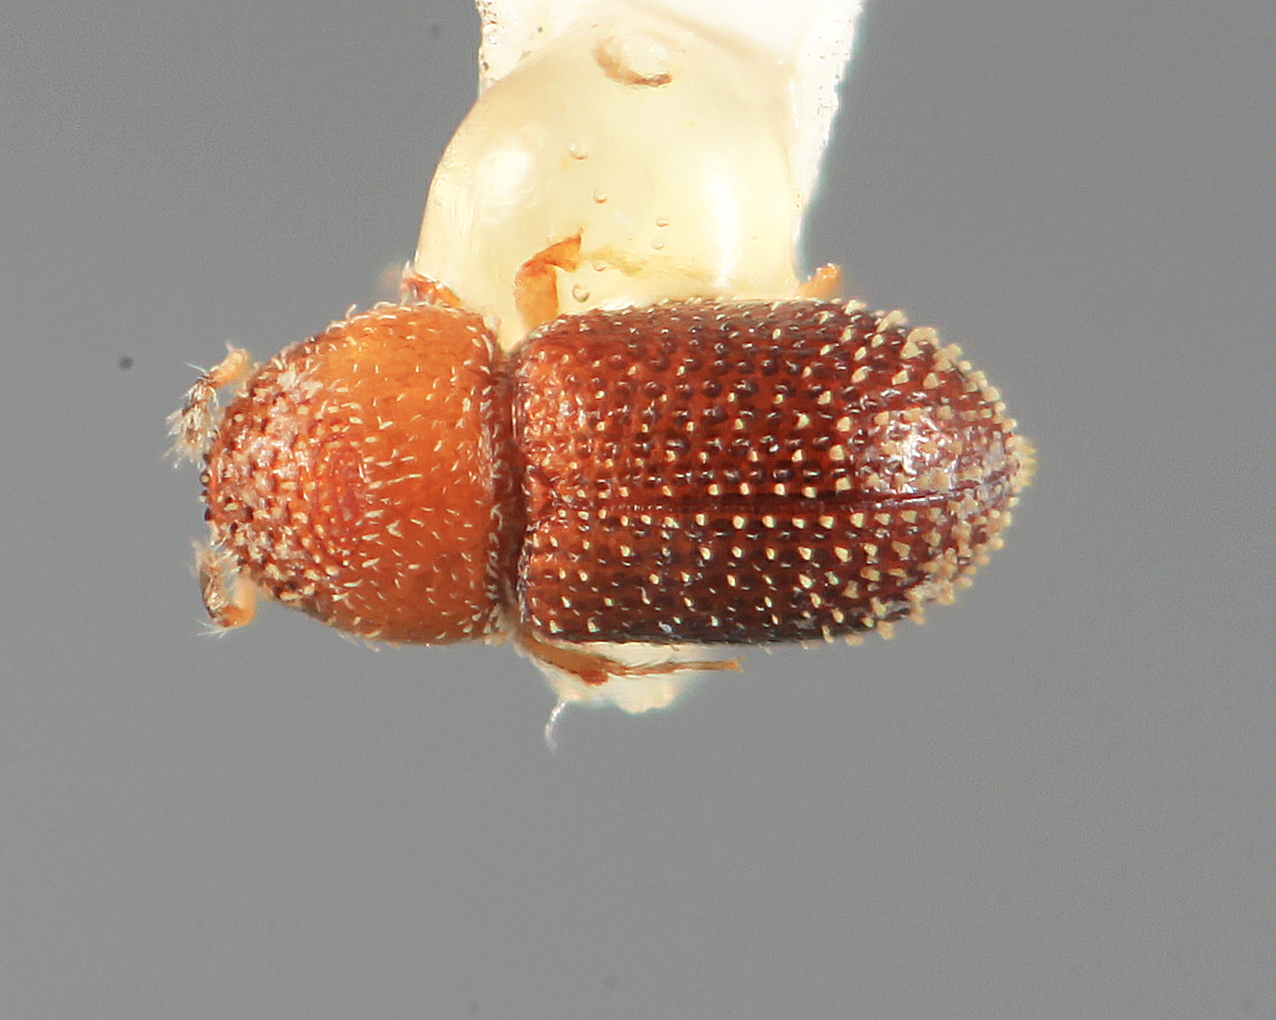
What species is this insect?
Cryptulocleptus mirus
